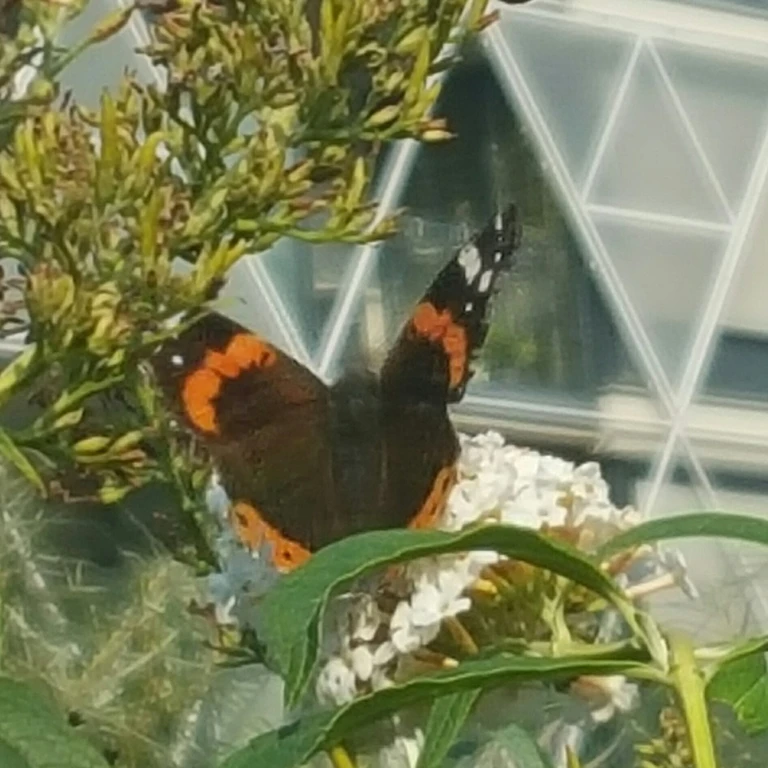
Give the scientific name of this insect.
Vanessa atalanta
